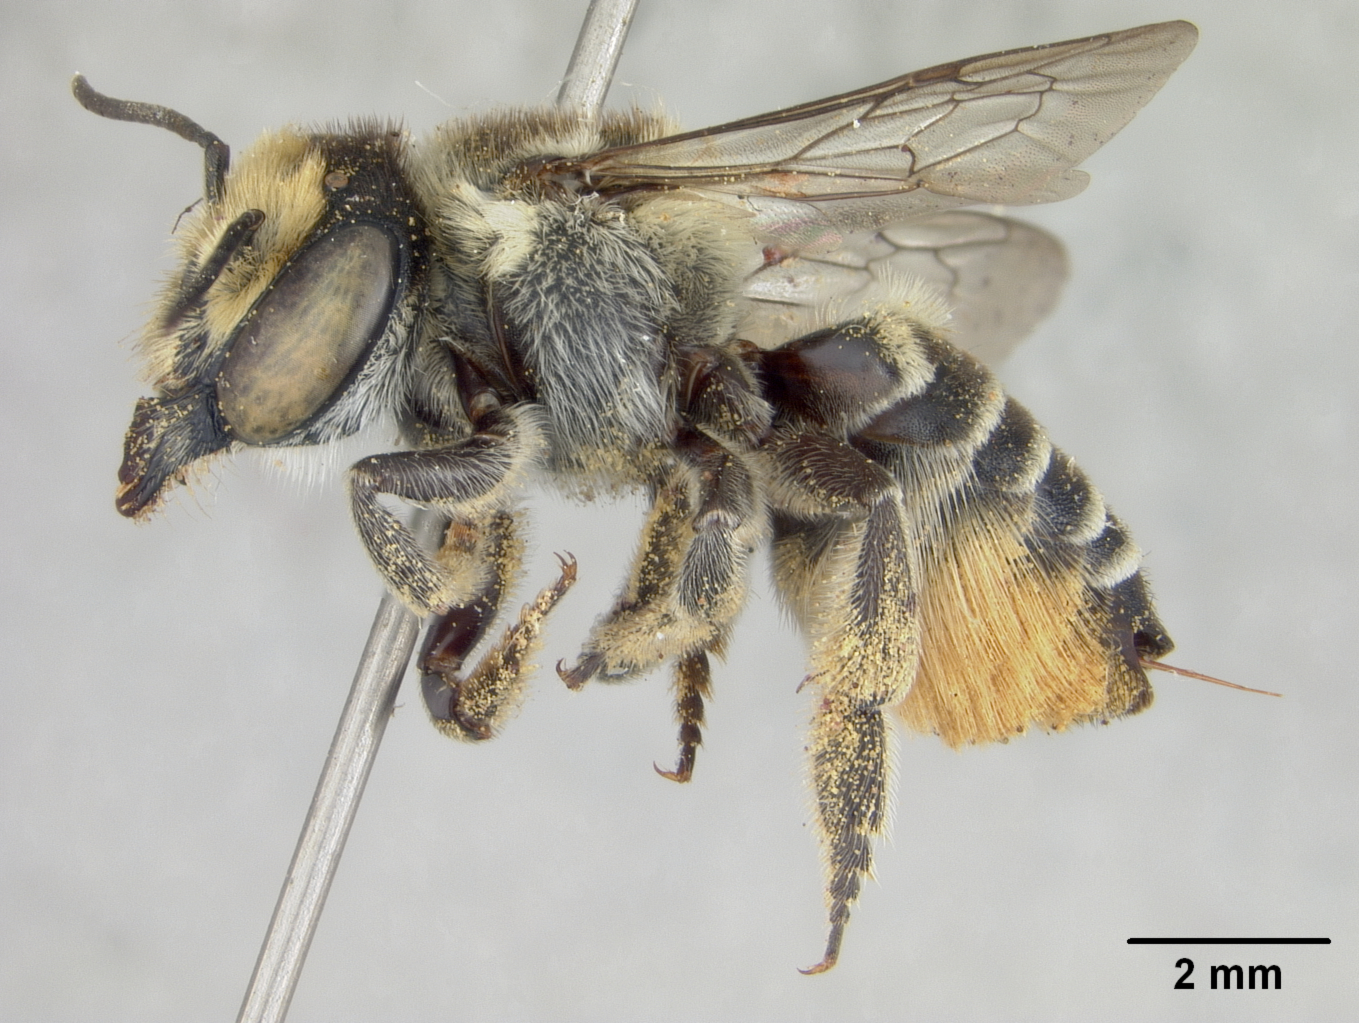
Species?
Megachile abluta
